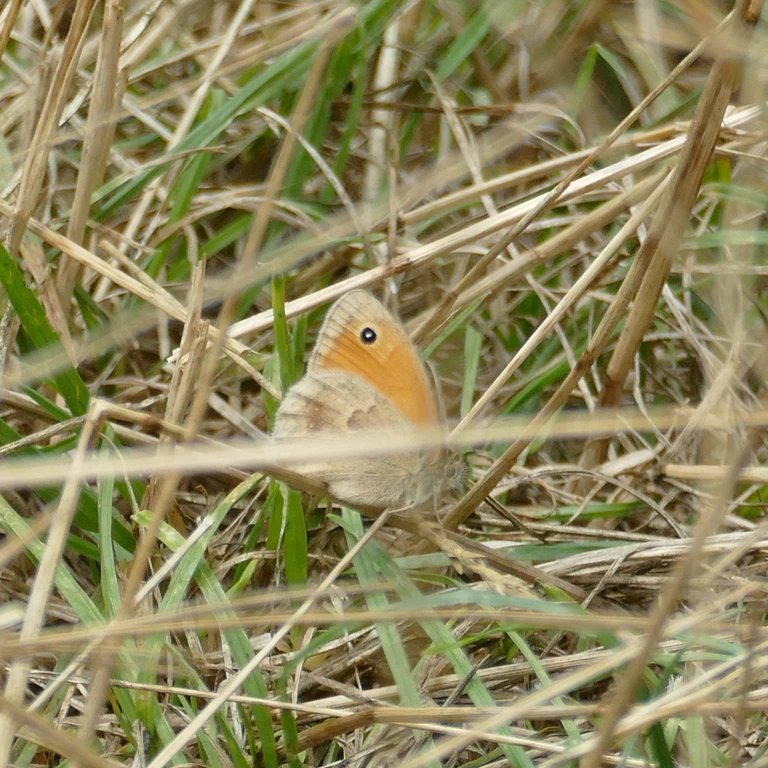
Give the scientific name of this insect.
Coenonympha pamphilus
